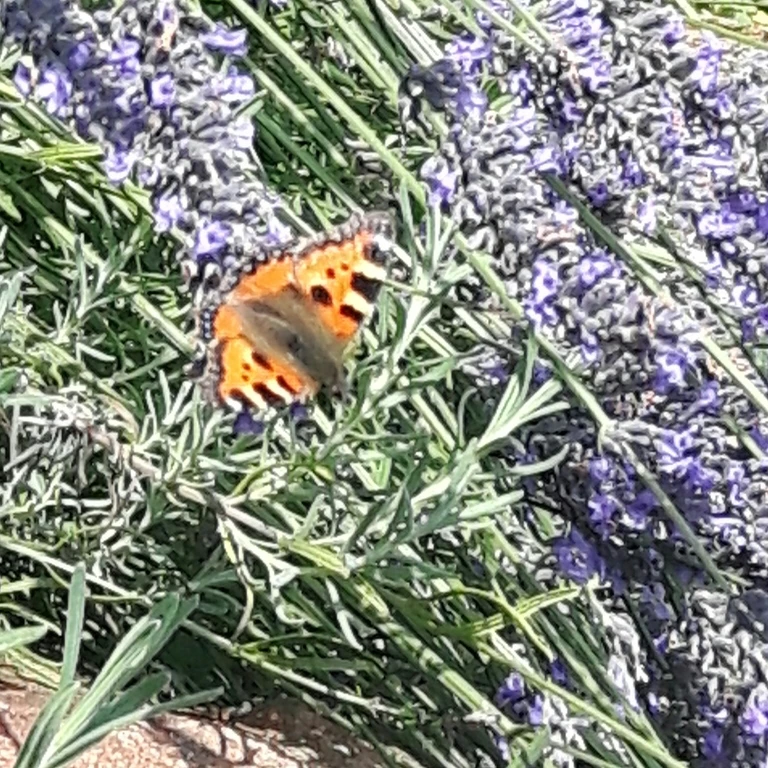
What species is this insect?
Aglais urticae
